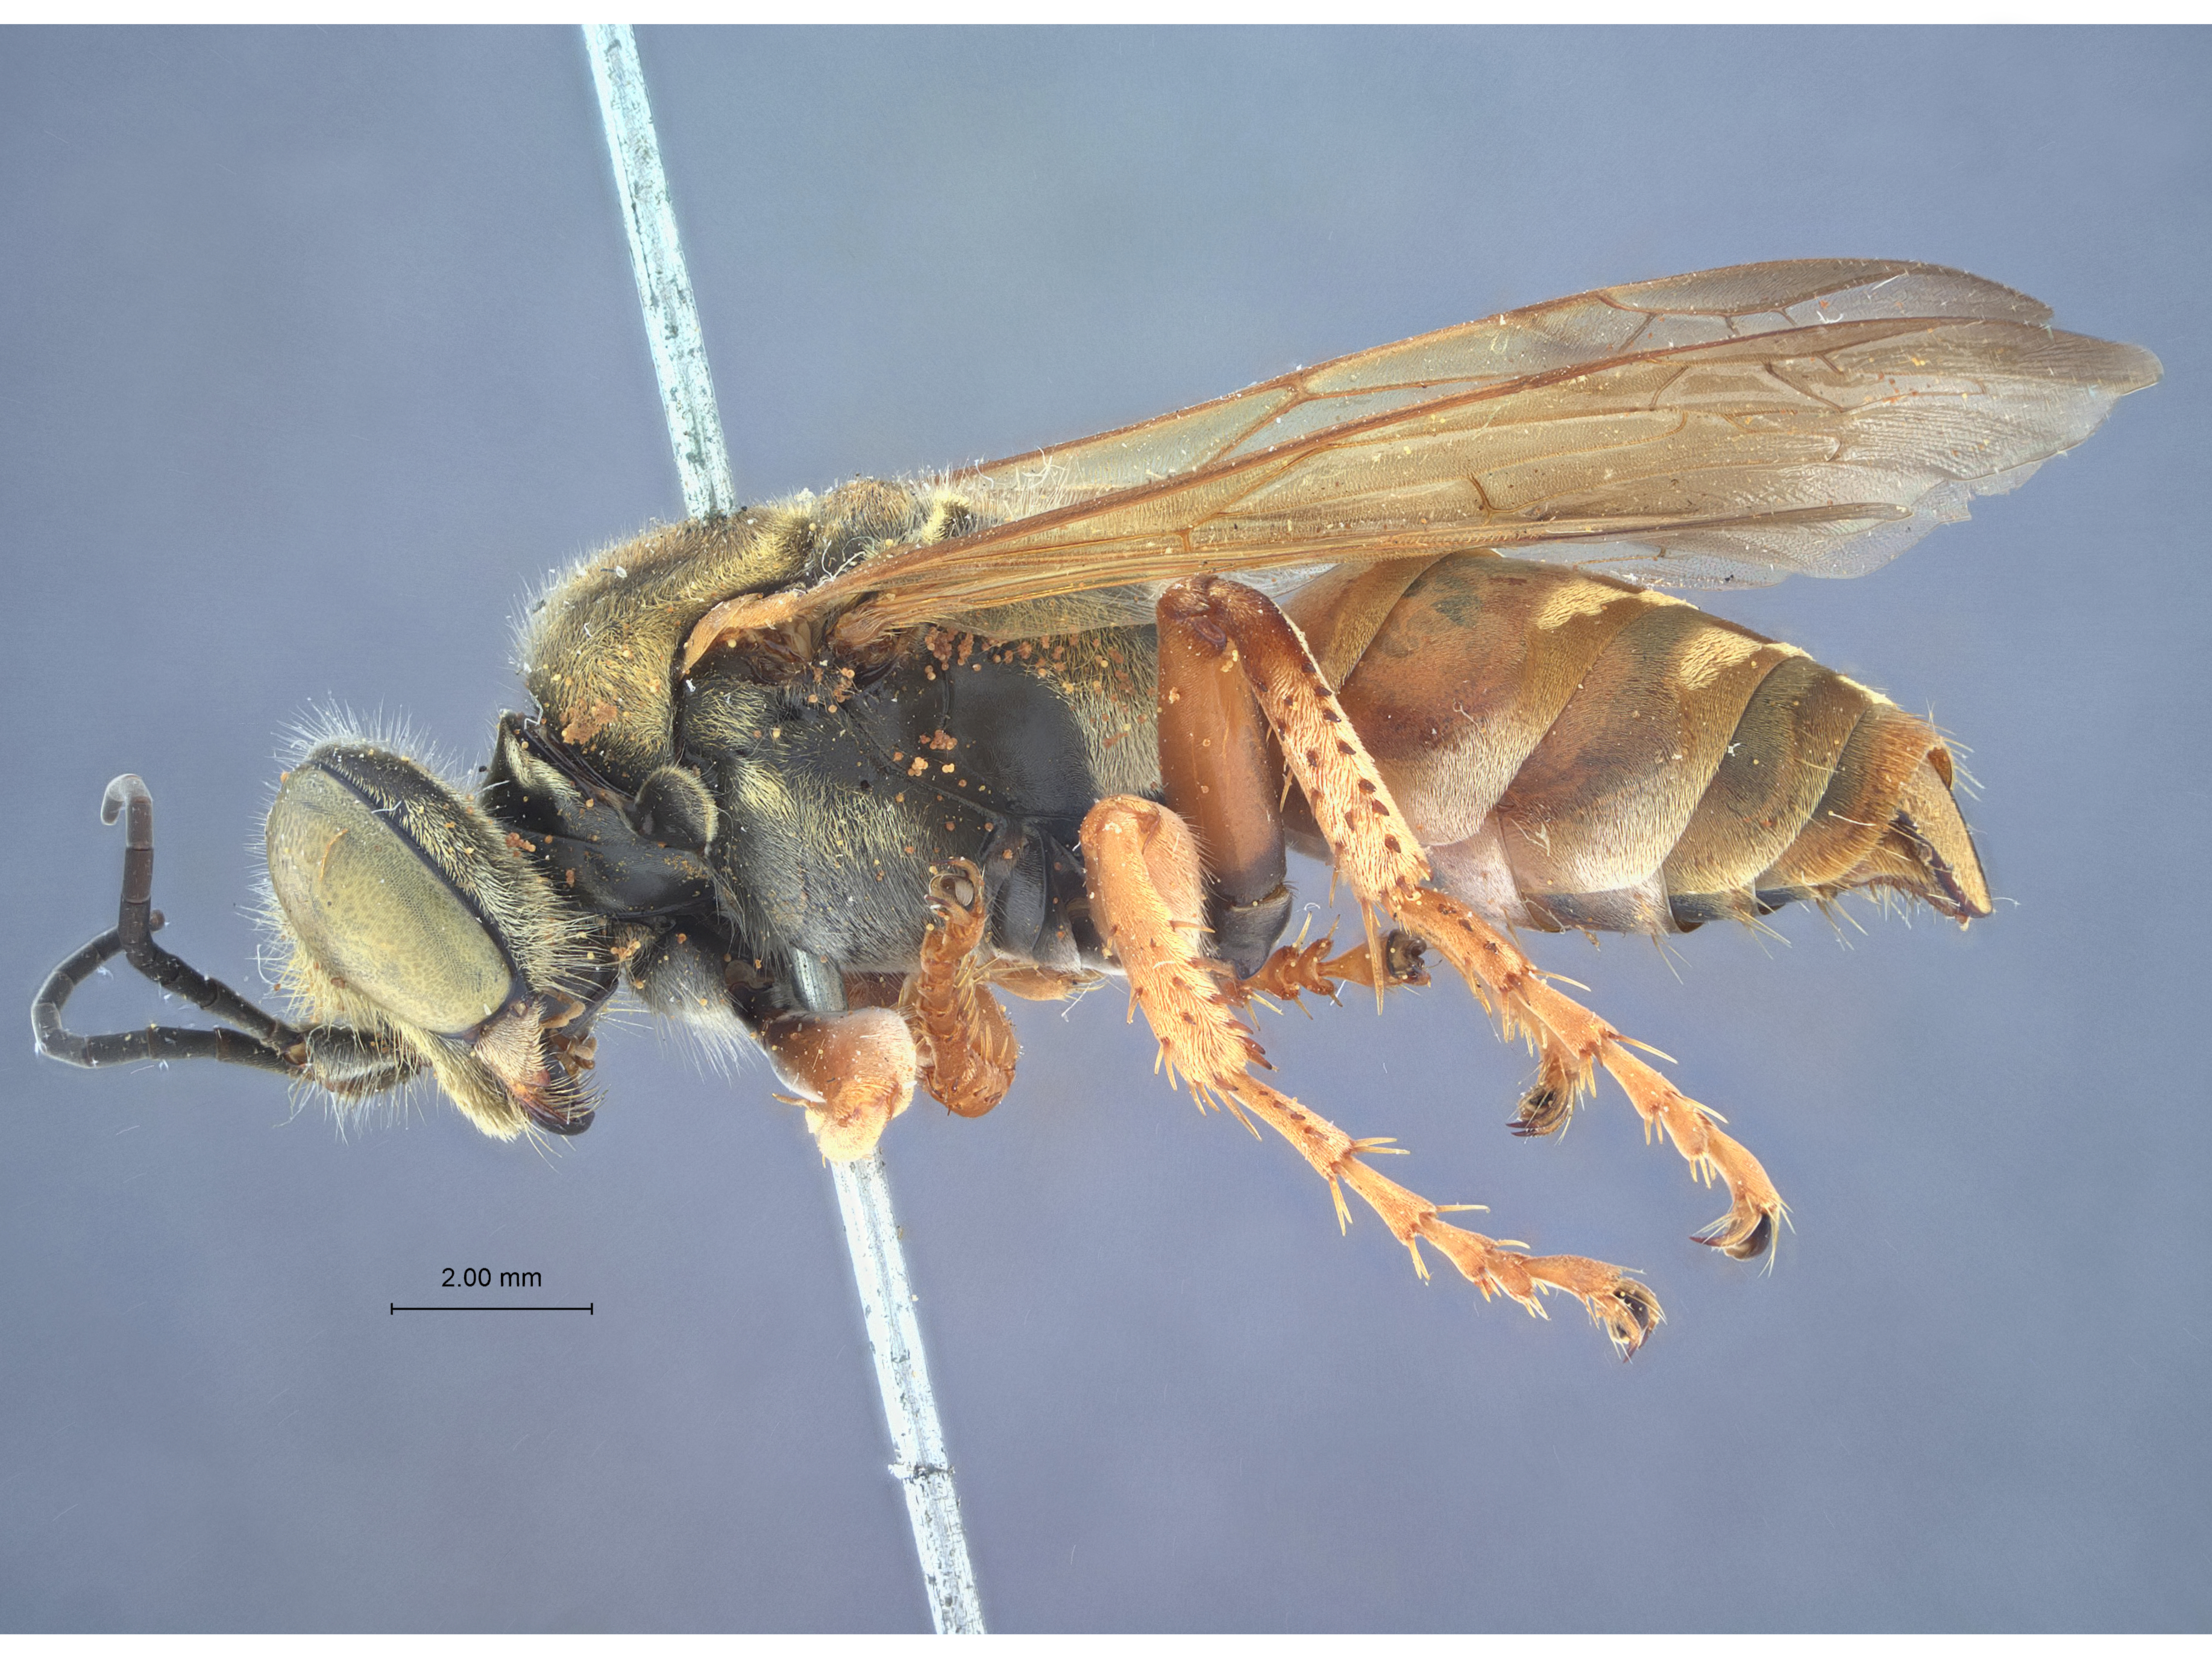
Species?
Tachytes chrysocercus
